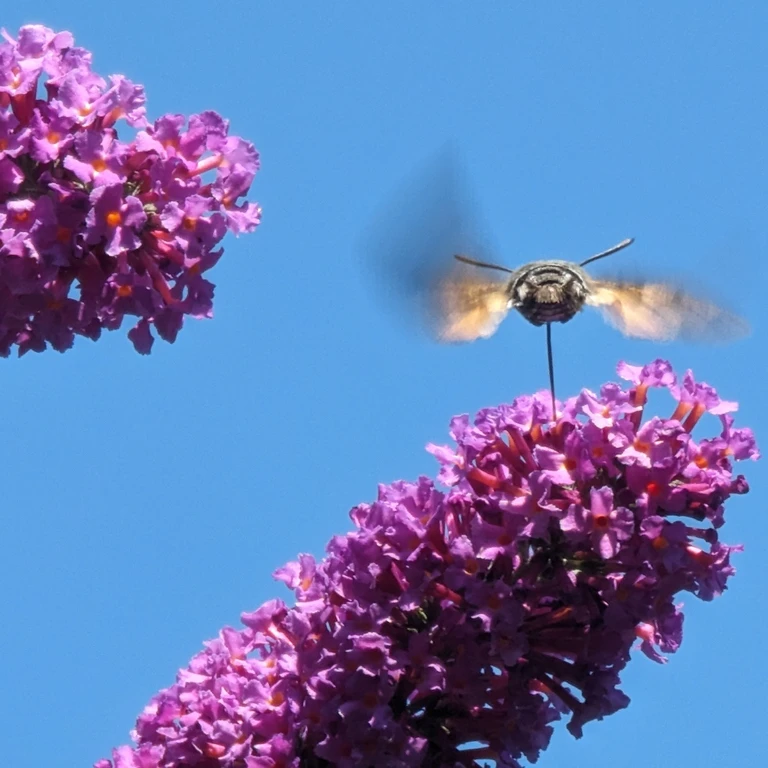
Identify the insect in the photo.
Macroglossum stellatarum
